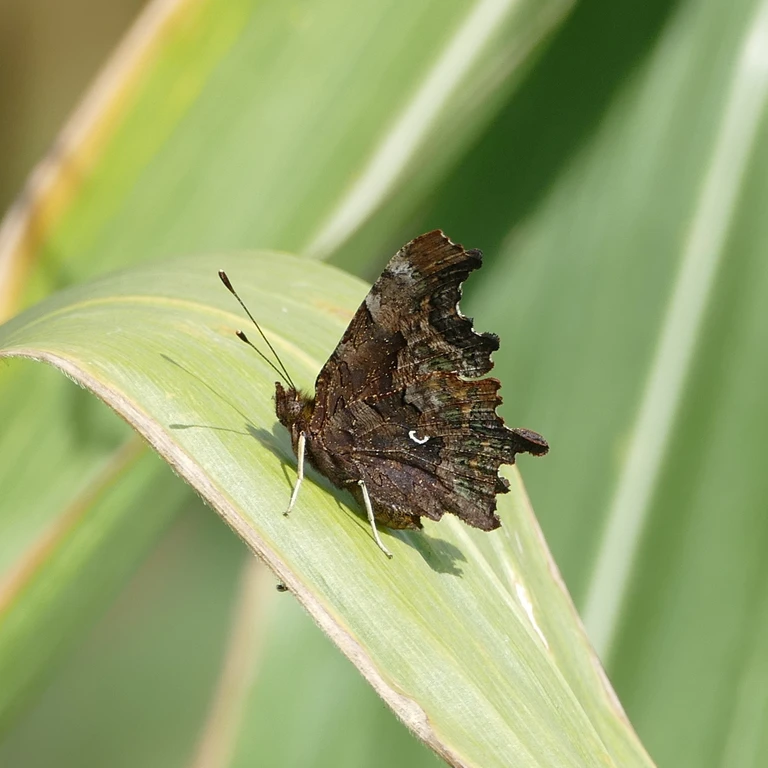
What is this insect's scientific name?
Polygonia c-album
